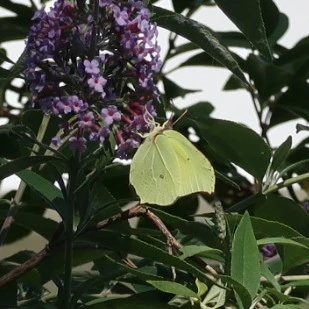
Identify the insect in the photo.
Gonepteryx rhamni
